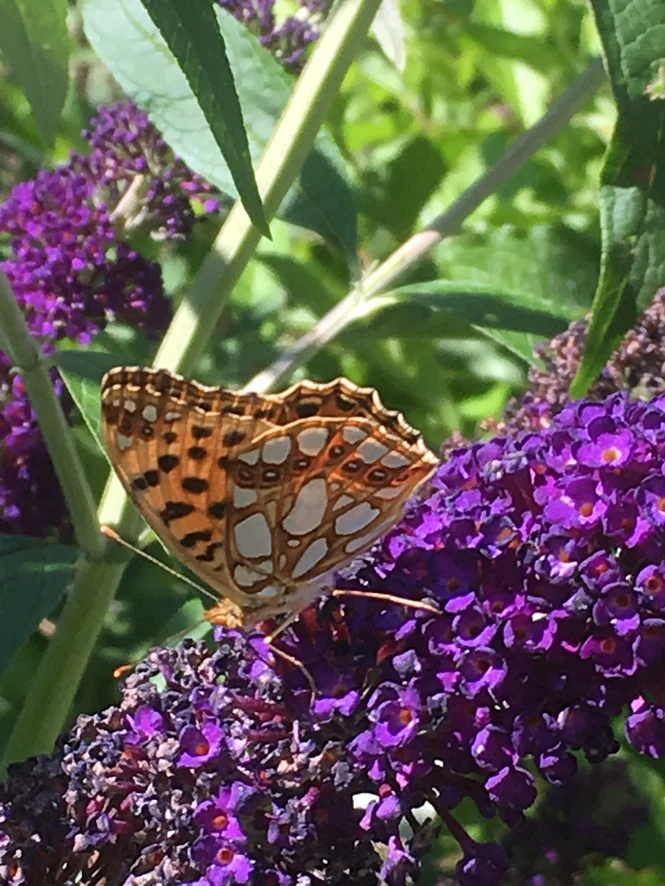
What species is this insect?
Issoria lathonia
